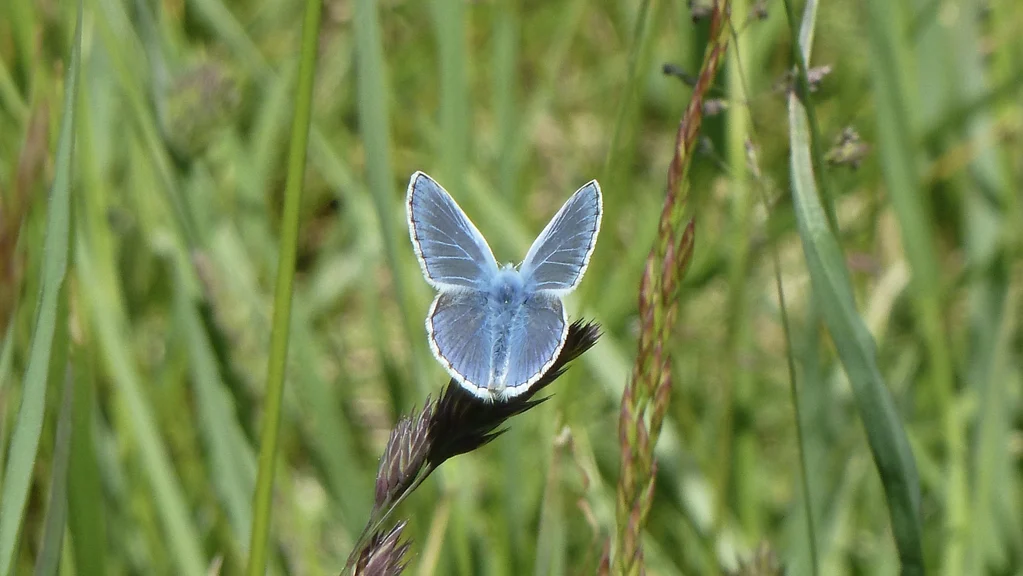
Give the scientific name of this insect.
Polyommatus icarus
